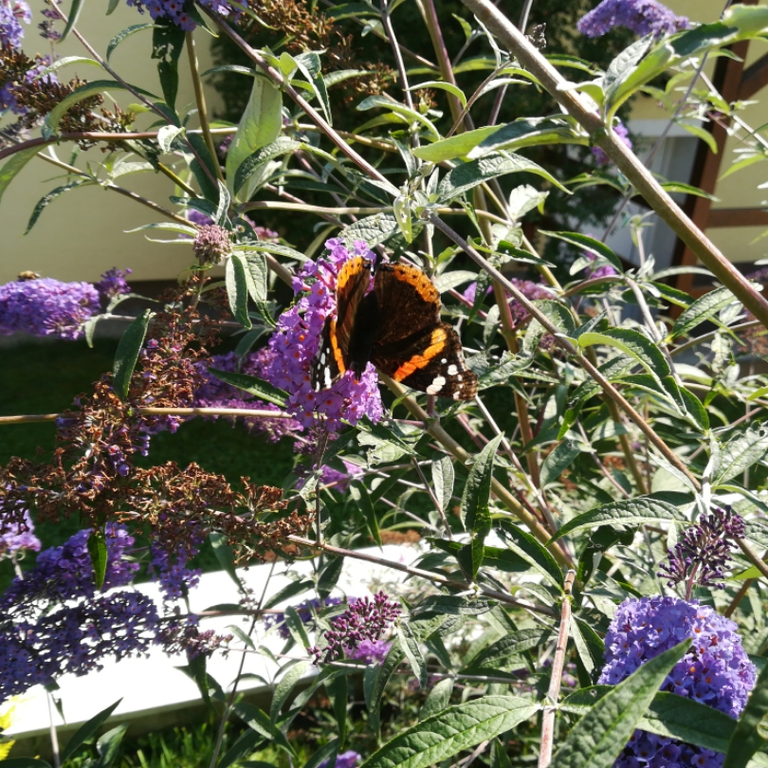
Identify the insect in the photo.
Vanessa atalanta
